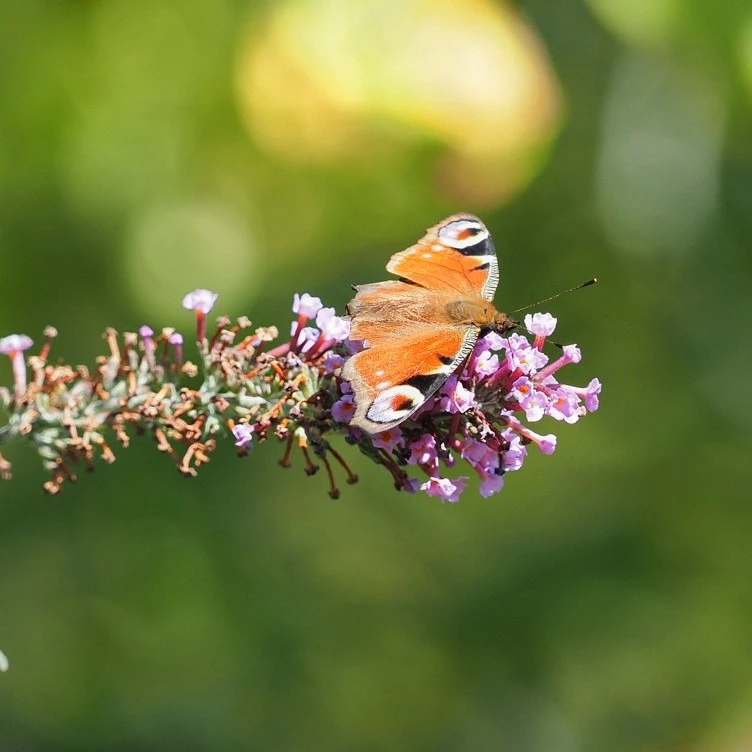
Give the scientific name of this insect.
Aglais io
